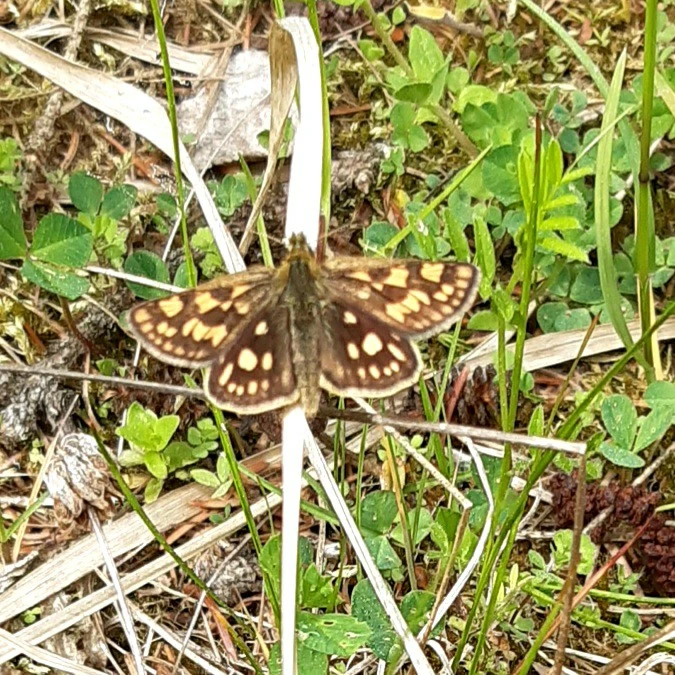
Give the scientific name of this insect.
Carterocephalus palaemon
